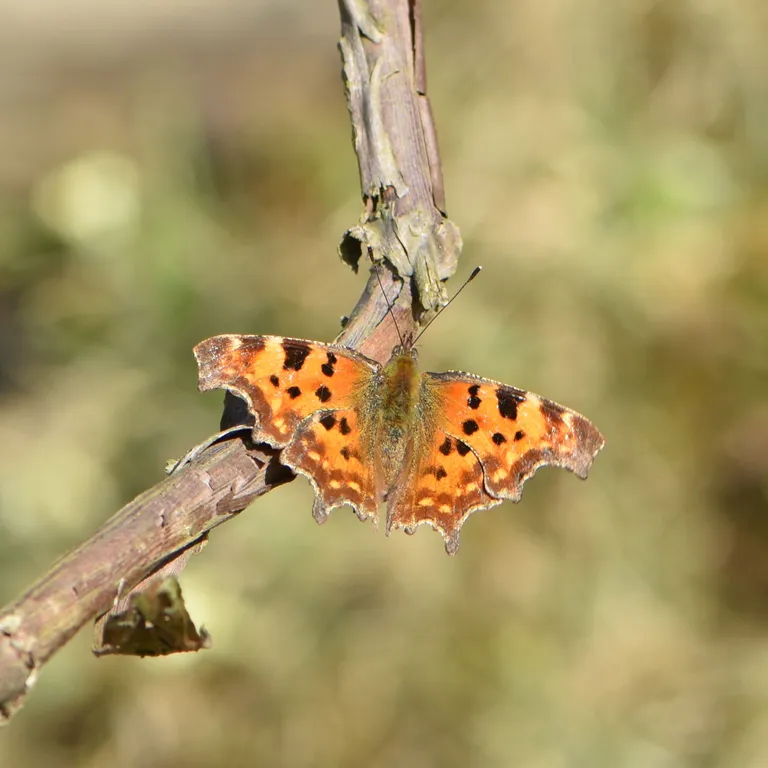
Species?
Polygonia c-album
